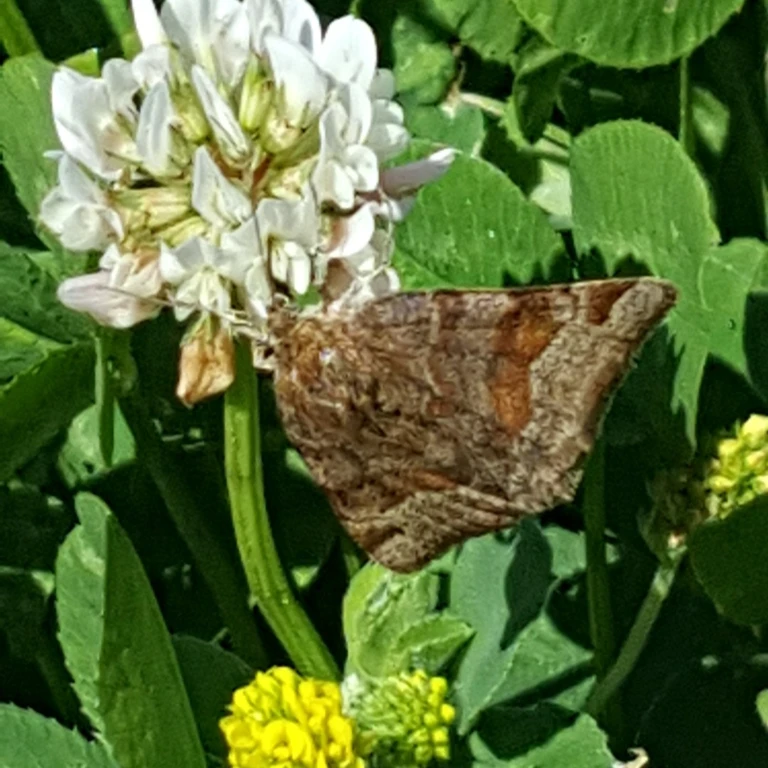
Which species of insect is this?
Euclidia glyphica
